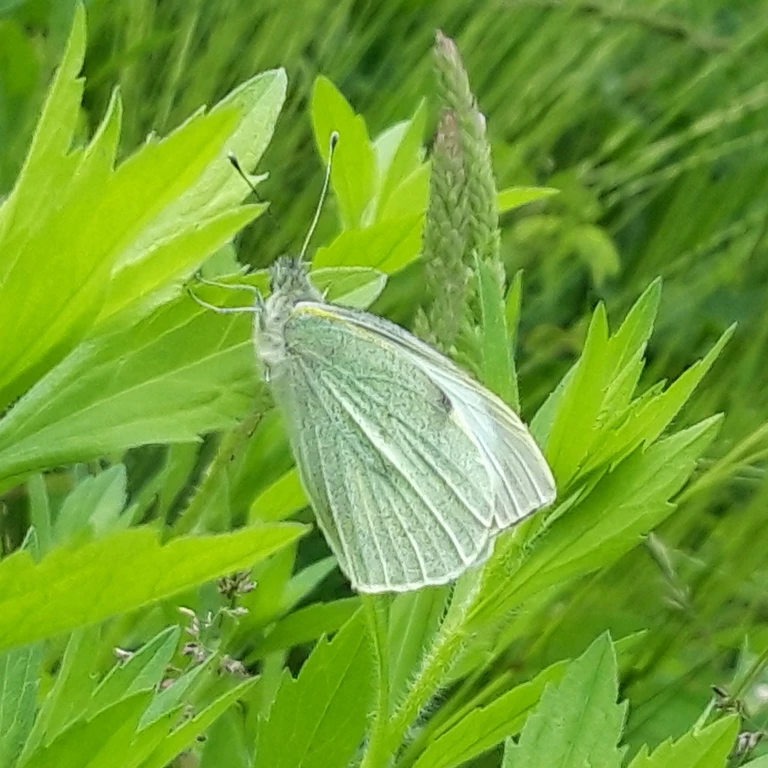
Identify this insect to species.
Pieris brassicae
